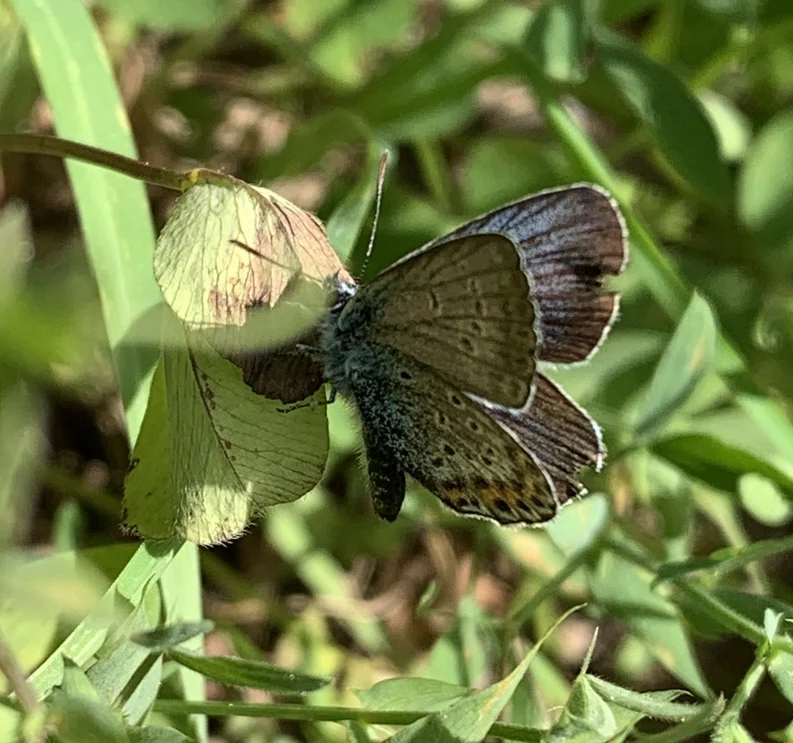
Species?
Plebejus argus
